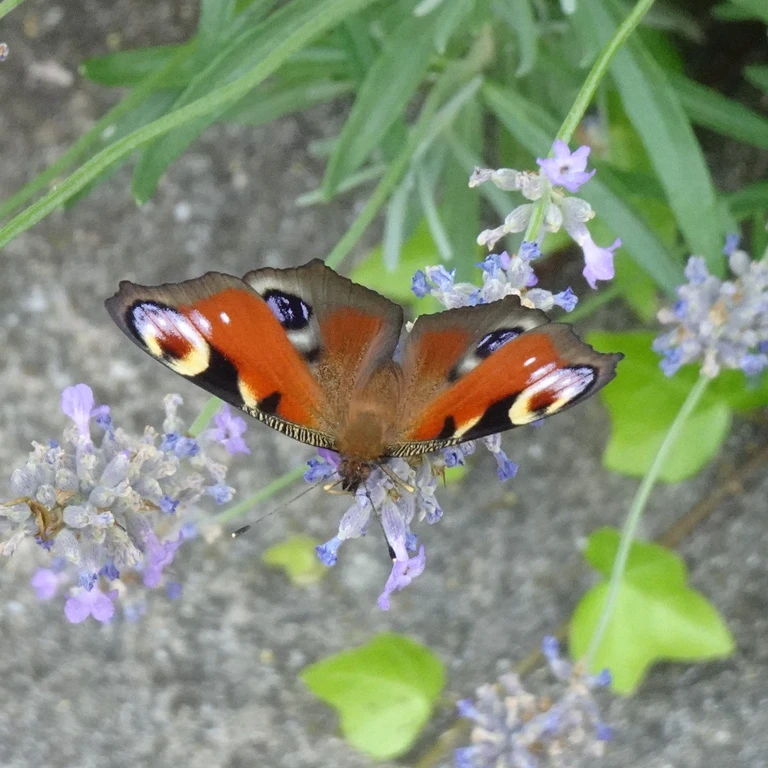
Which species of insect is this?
Aglais io
